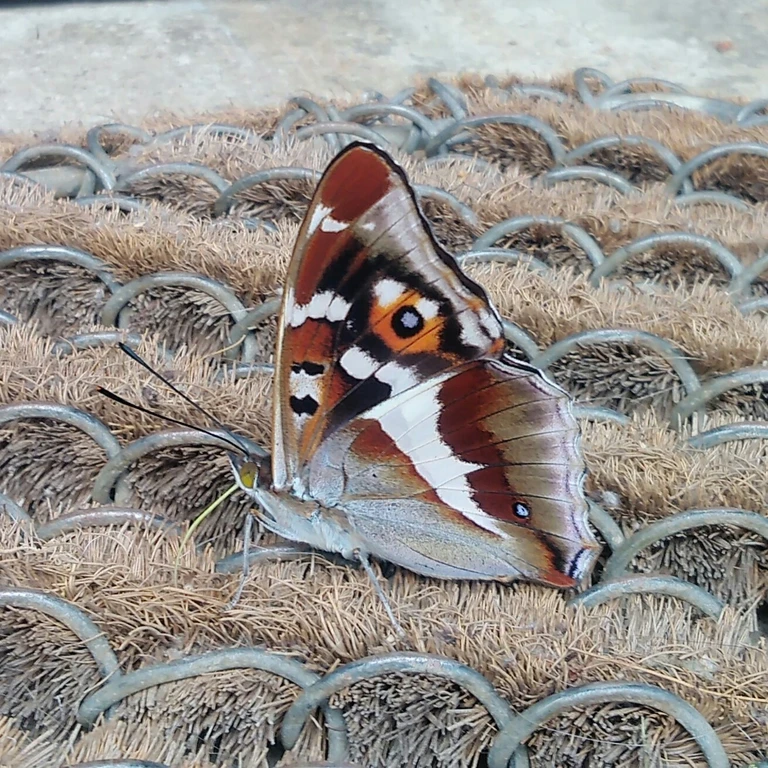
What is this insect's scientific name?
Apatura iris
